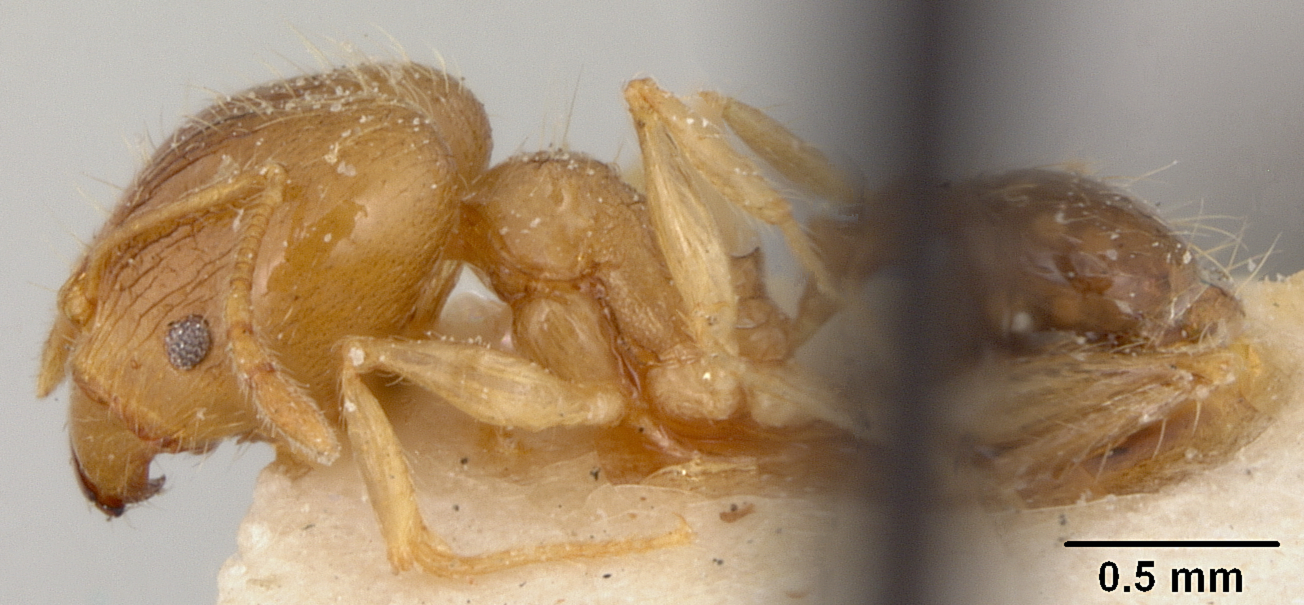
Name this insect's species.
Pheidole squalida
